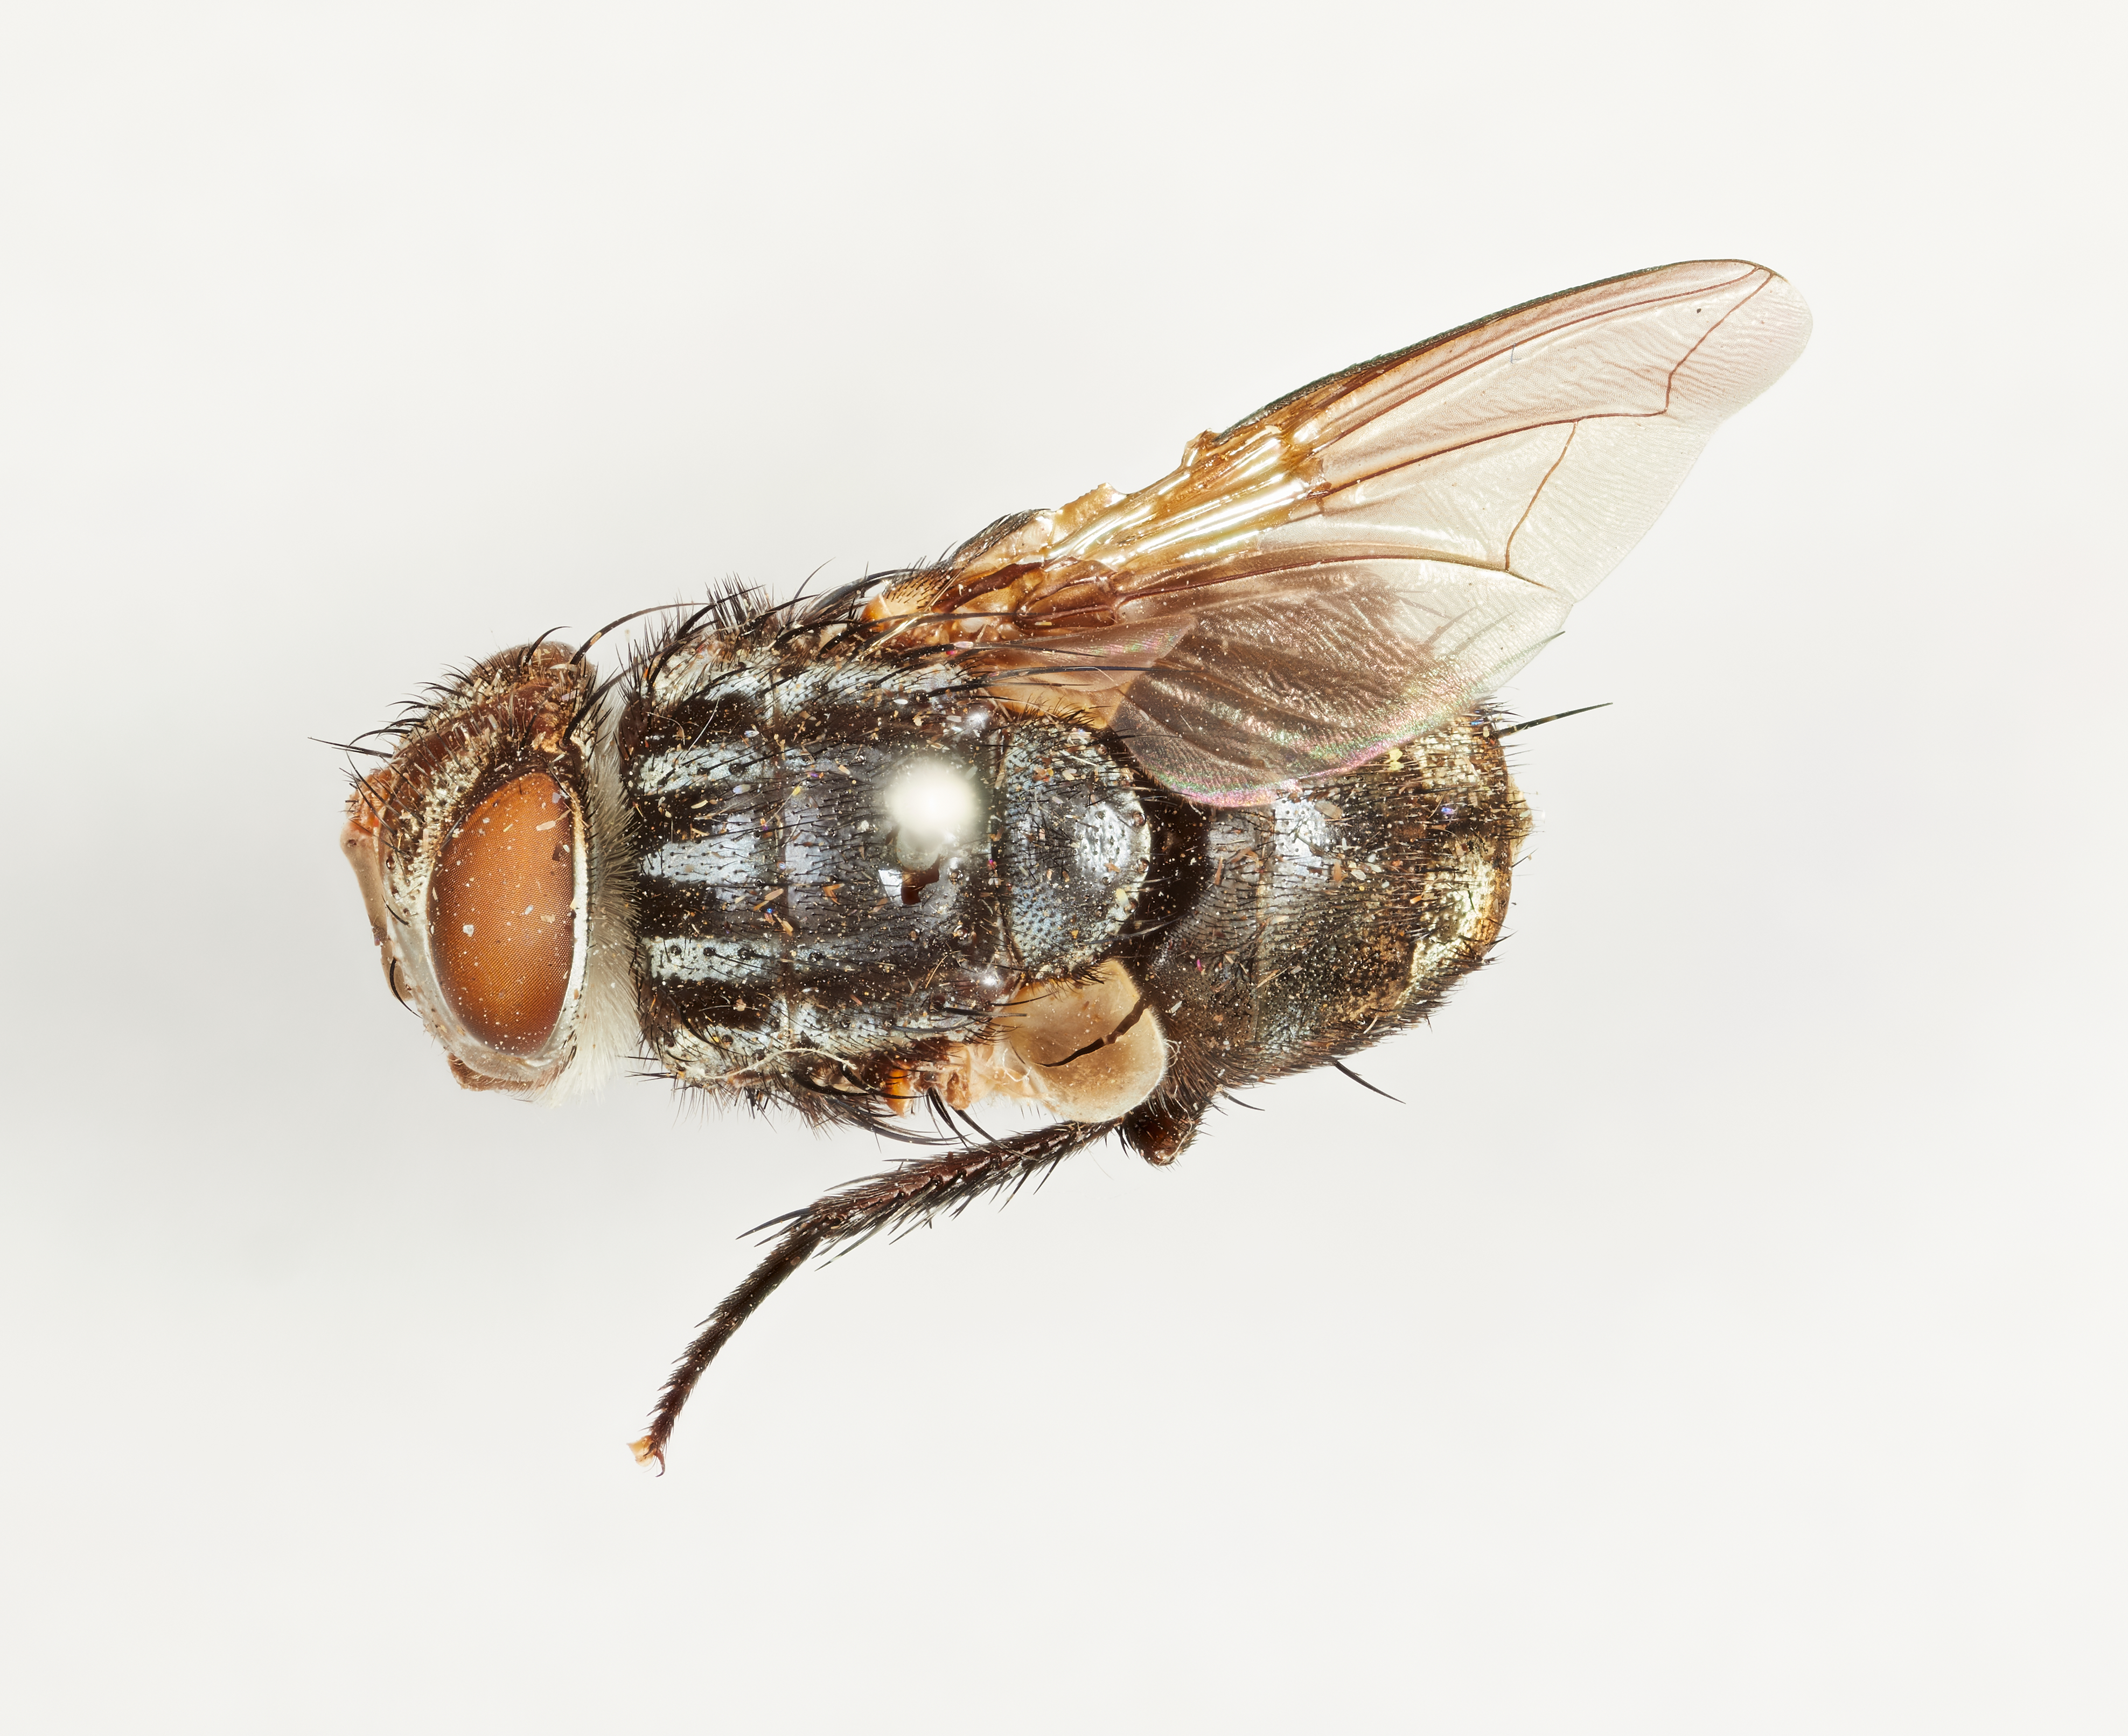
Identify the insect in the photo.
Belvosia vittata
